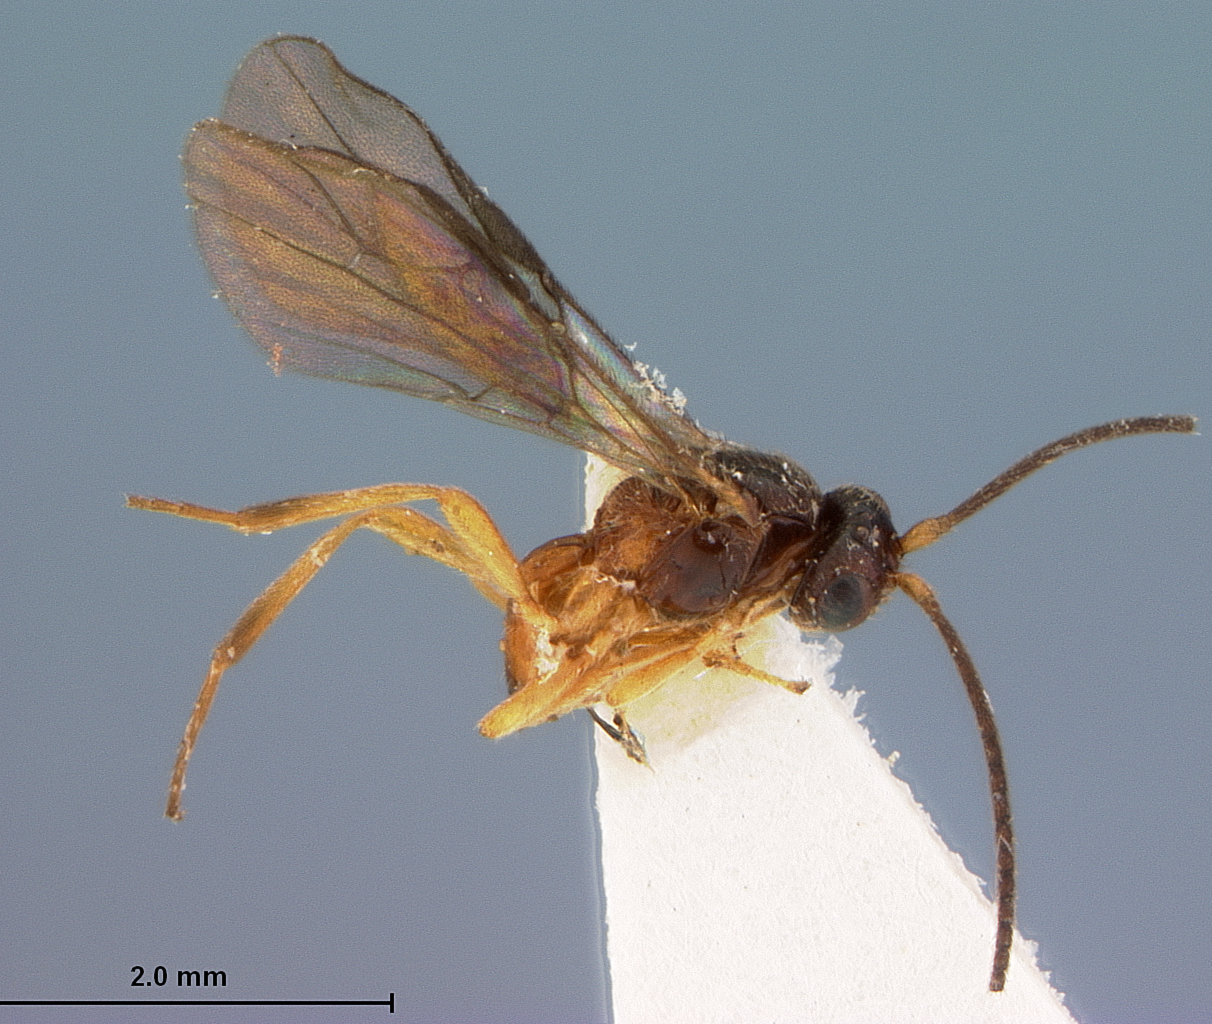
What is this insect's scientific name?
Opius yahuarmayoanus
